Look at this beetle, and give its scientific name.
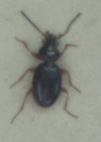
Bembidion gilvipes
